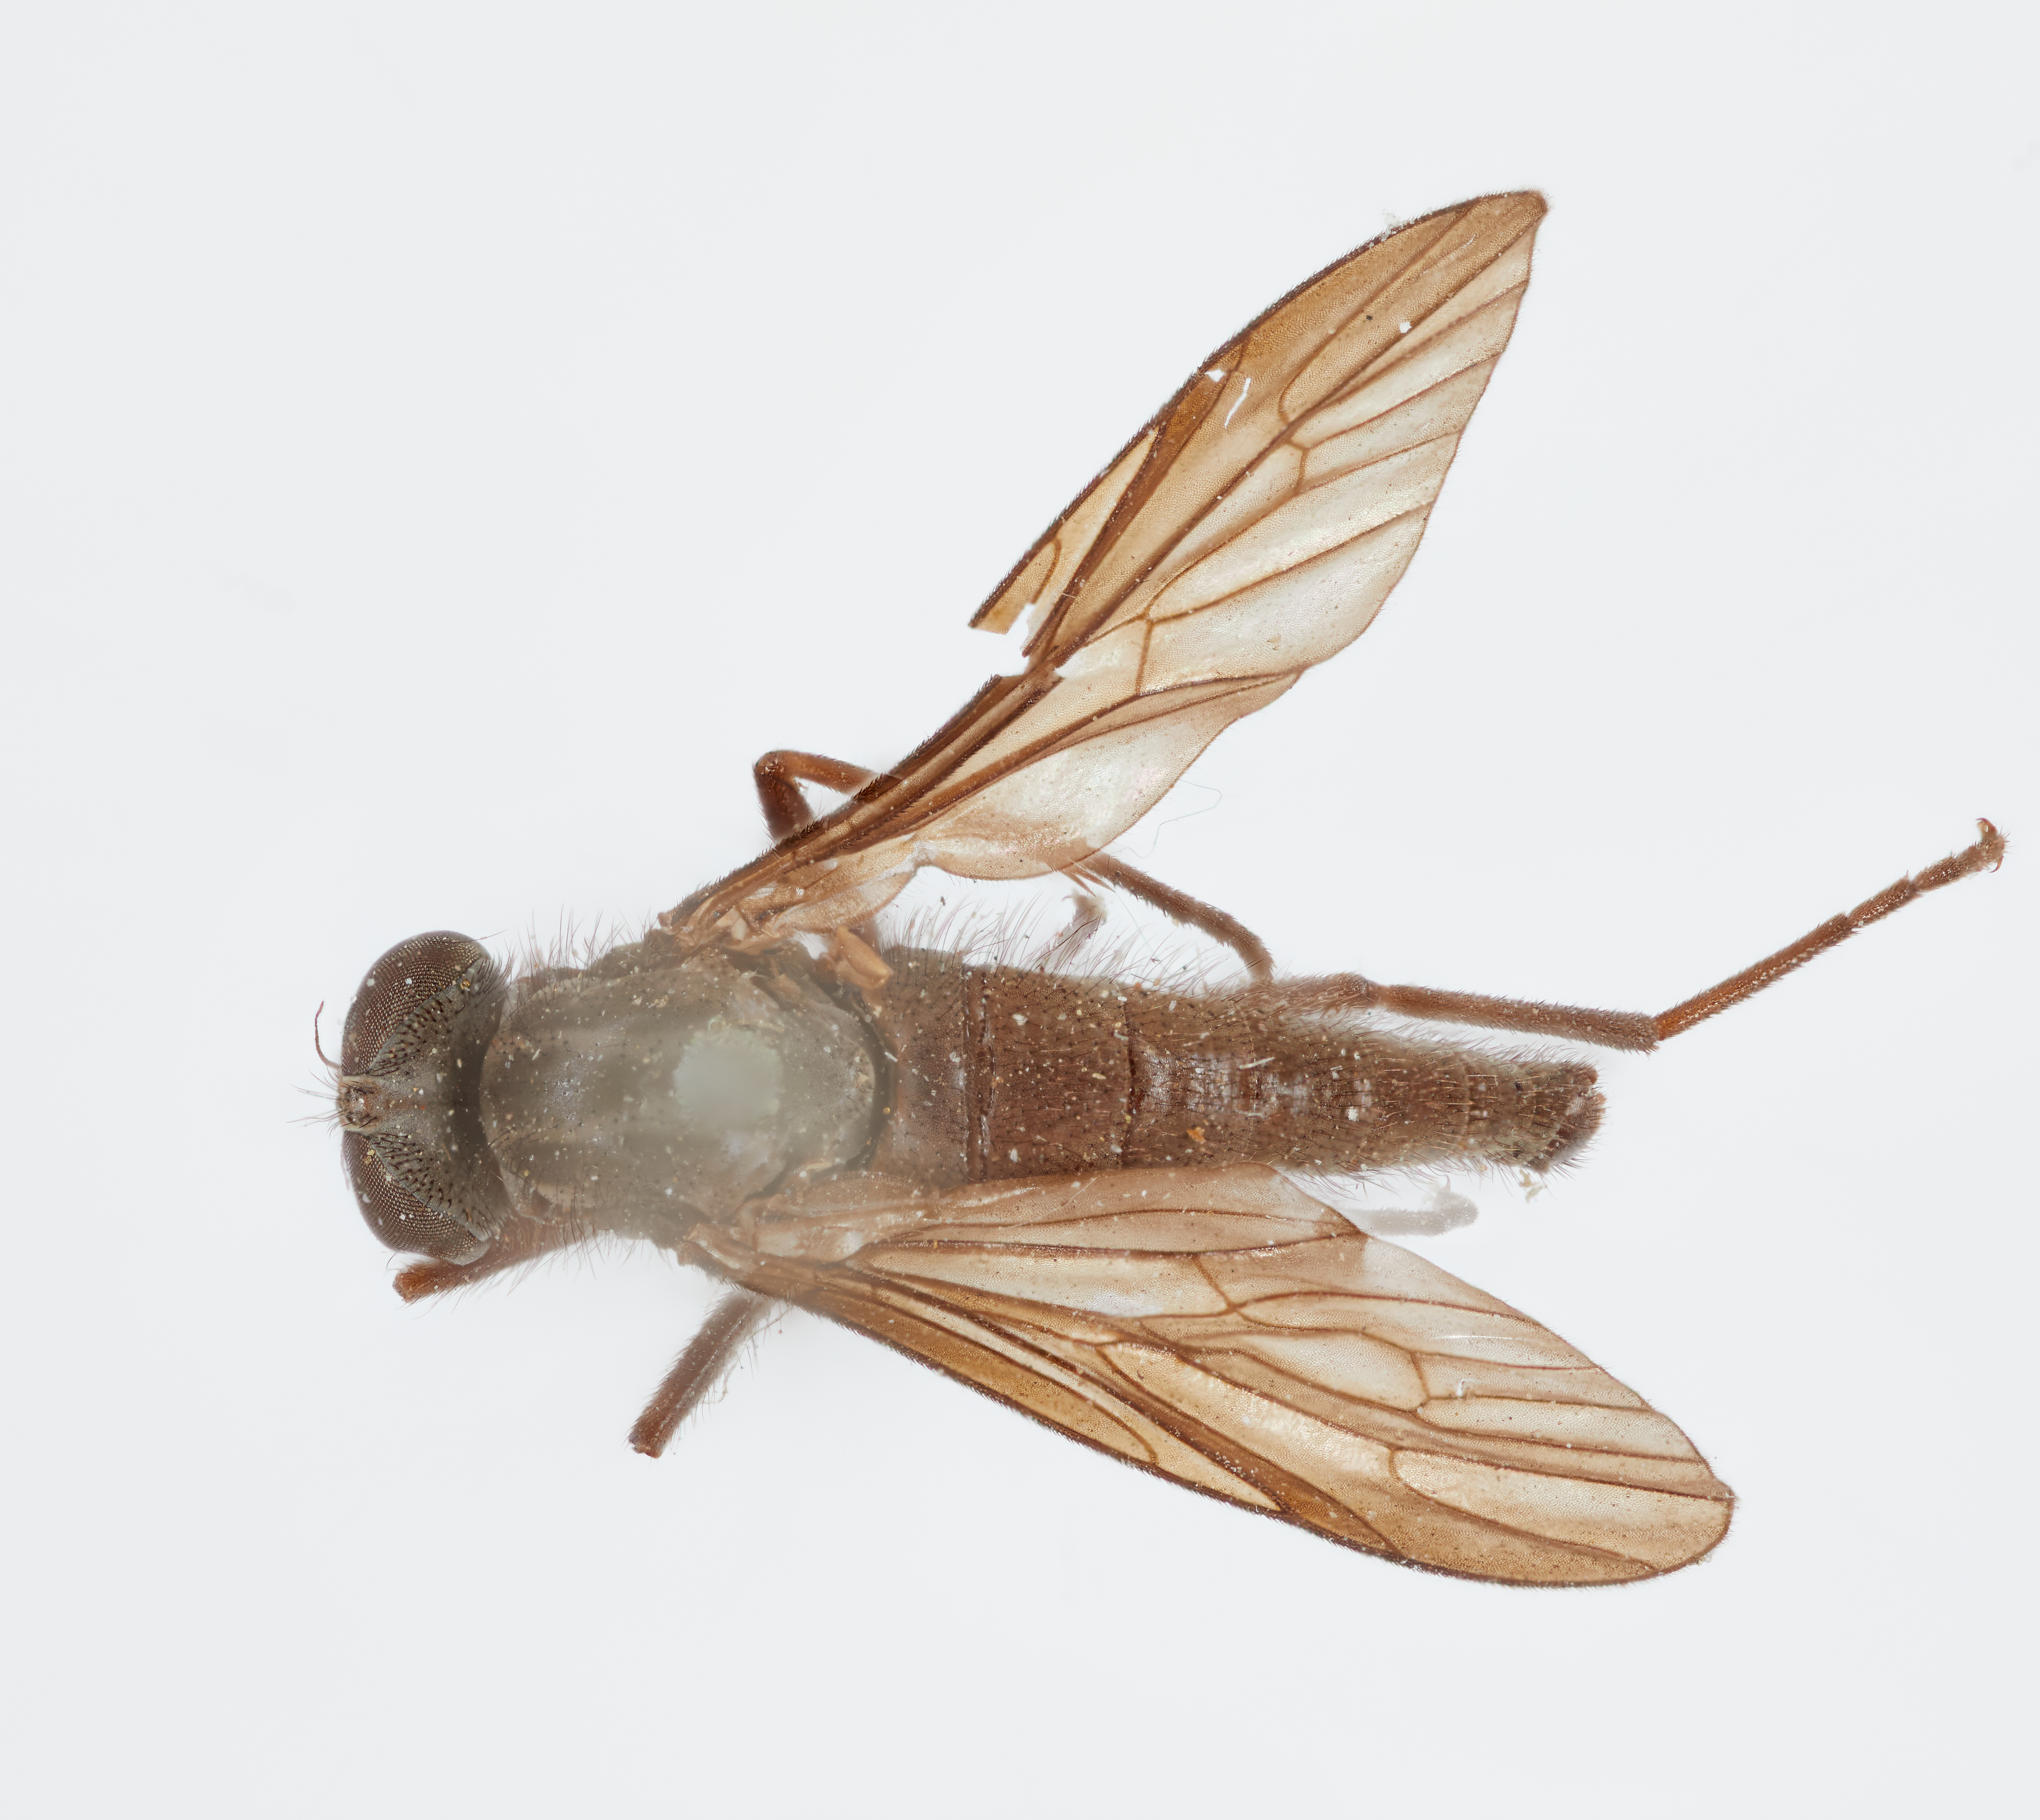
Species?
Rhagio brunneipennis
